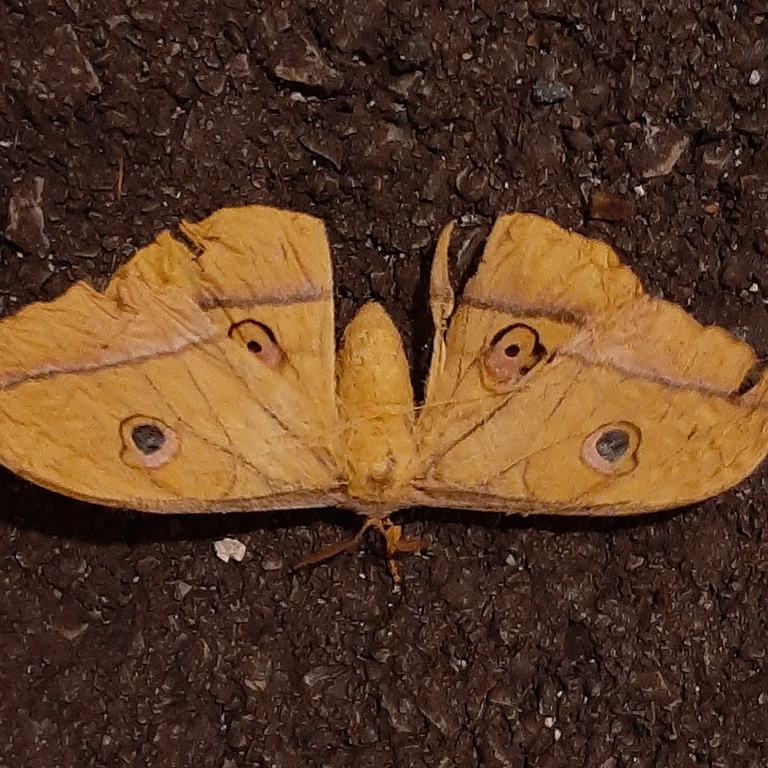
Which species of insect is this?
Antheraea yamamai
